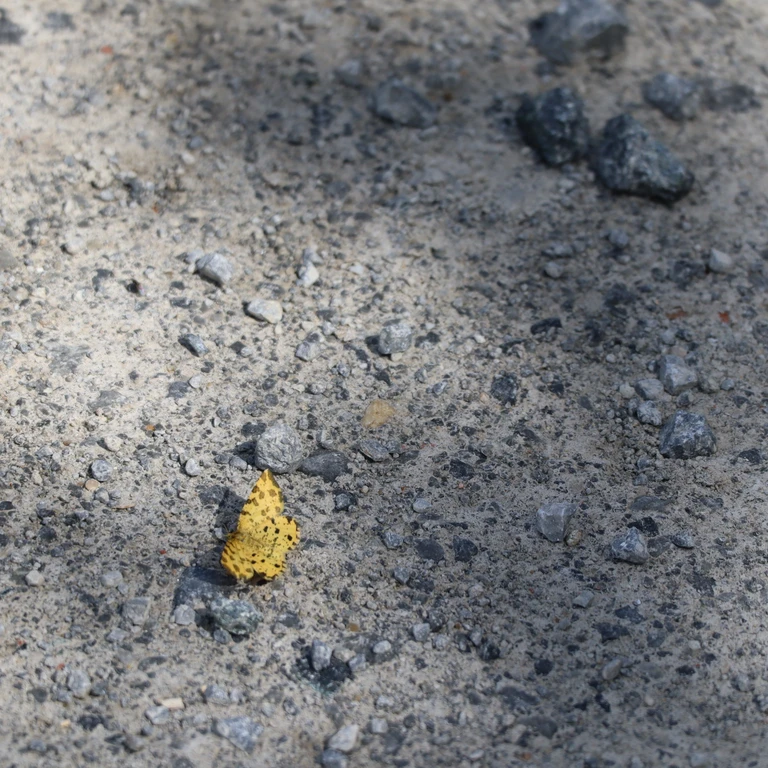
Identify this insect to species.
Pseudopanthera macularia
